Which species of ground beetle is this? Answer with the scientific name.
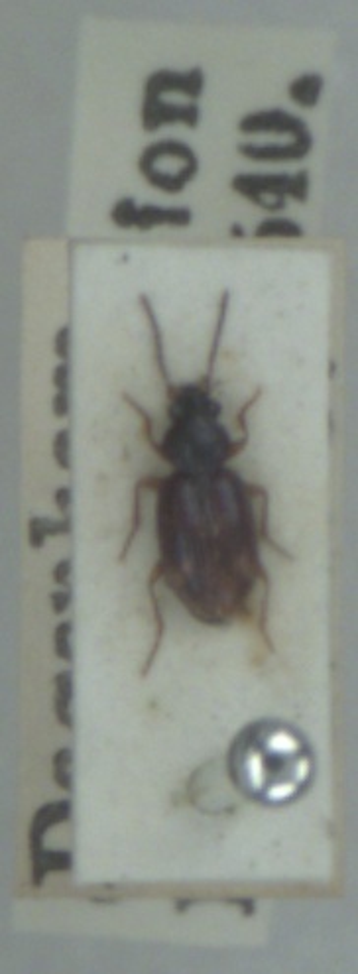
Bembidion assimile
